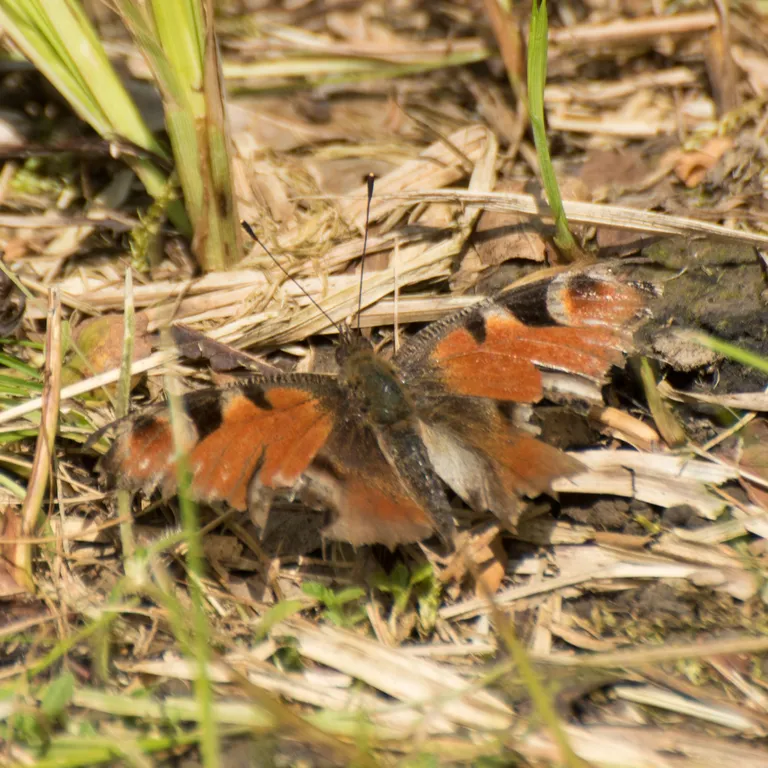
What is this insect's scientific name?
Aglais io
